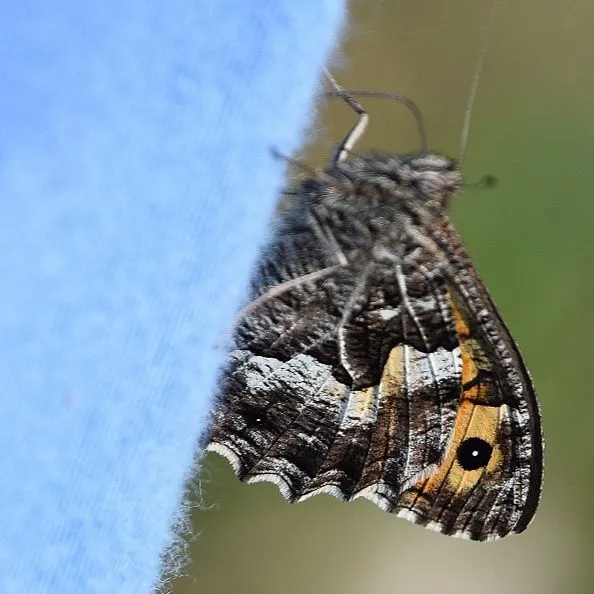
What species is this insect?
Hipparchia semele
